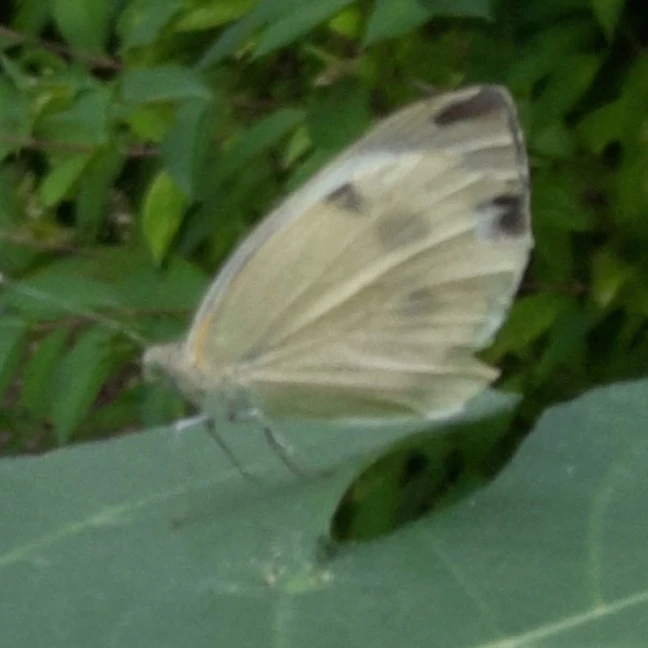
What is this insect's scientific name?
Pieris brassicae
